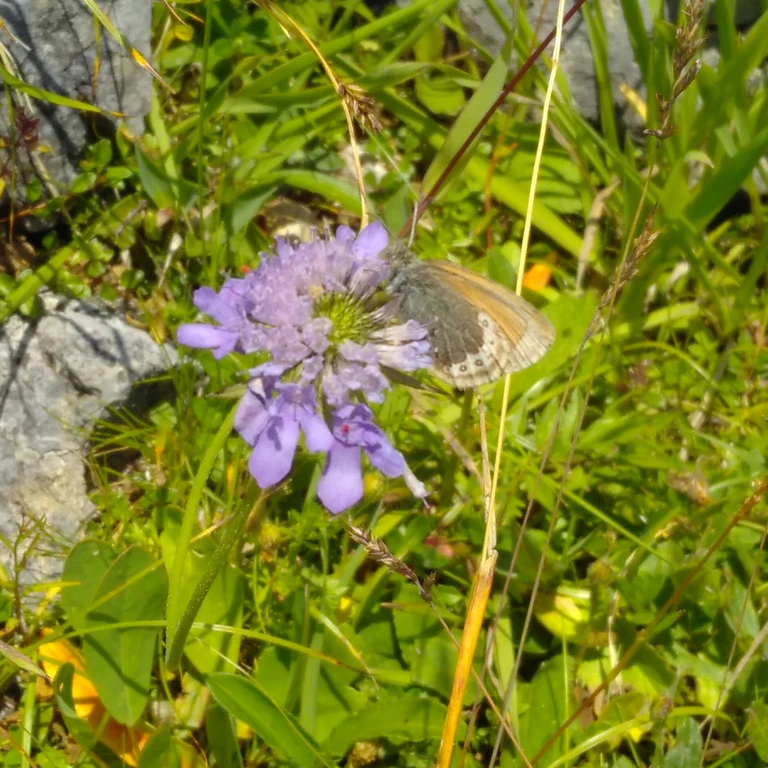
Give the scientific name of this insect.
Coenonympha gardetta
